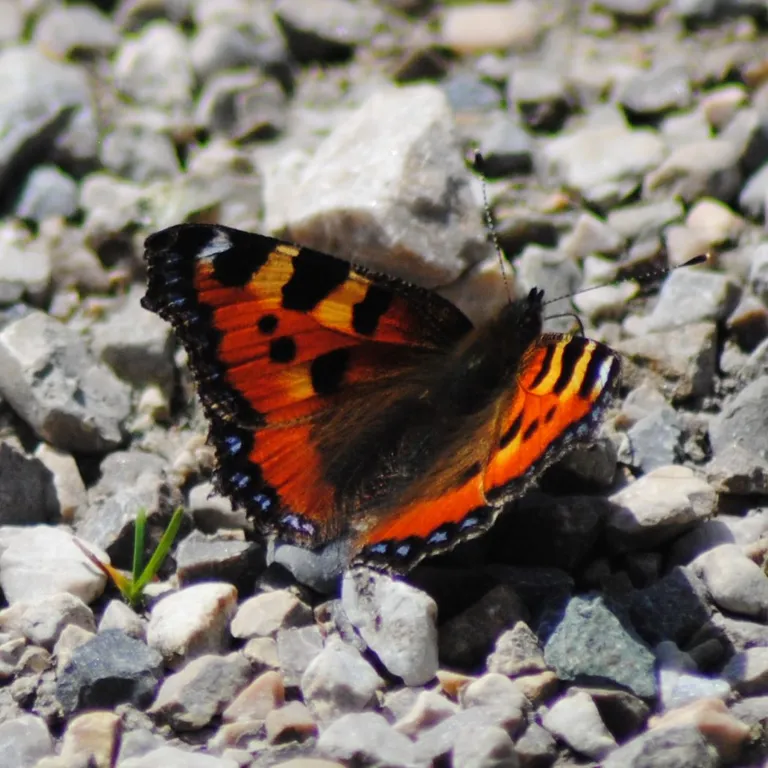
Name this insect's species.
Aglais urticae
